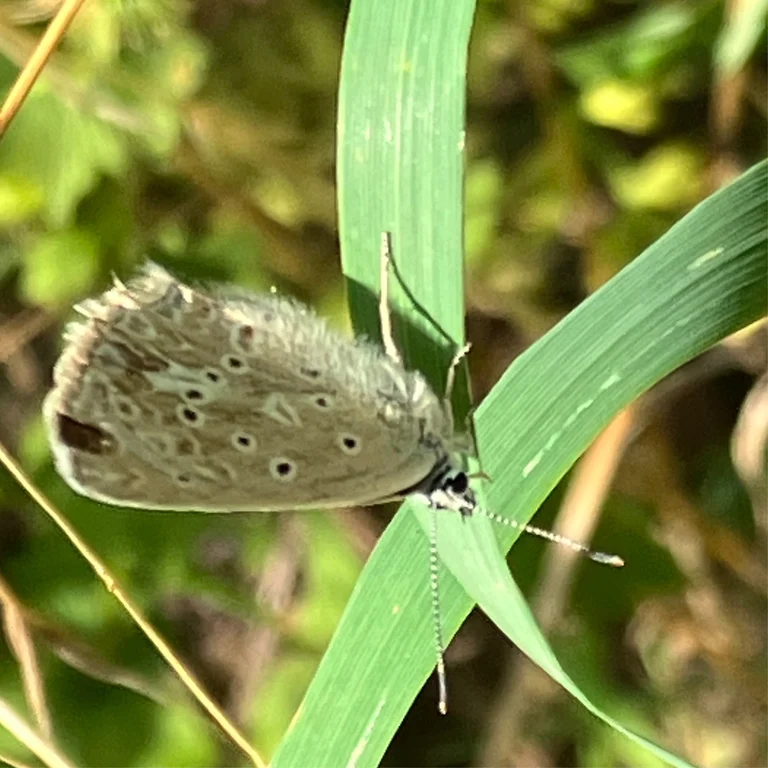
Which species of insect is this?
Polyommatus daphnis
